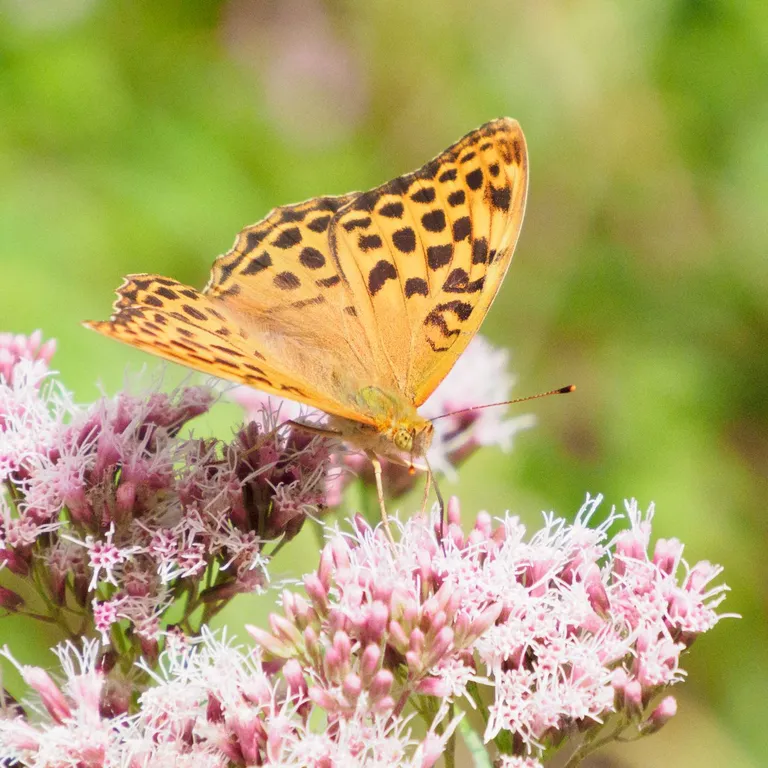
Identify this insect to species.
Argynnis paphia
